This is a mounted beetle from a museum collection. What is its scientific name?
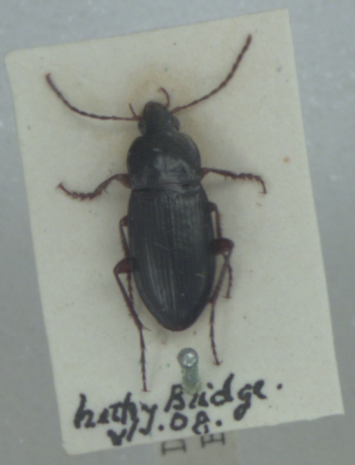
Calathus erratus
